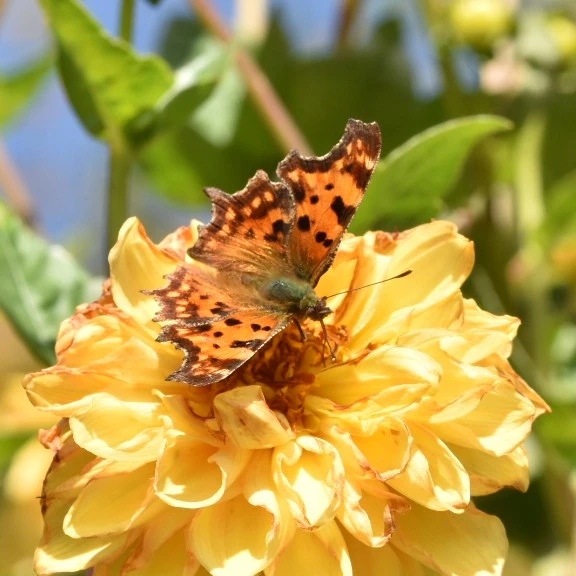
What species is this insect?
Polygonia c-album
